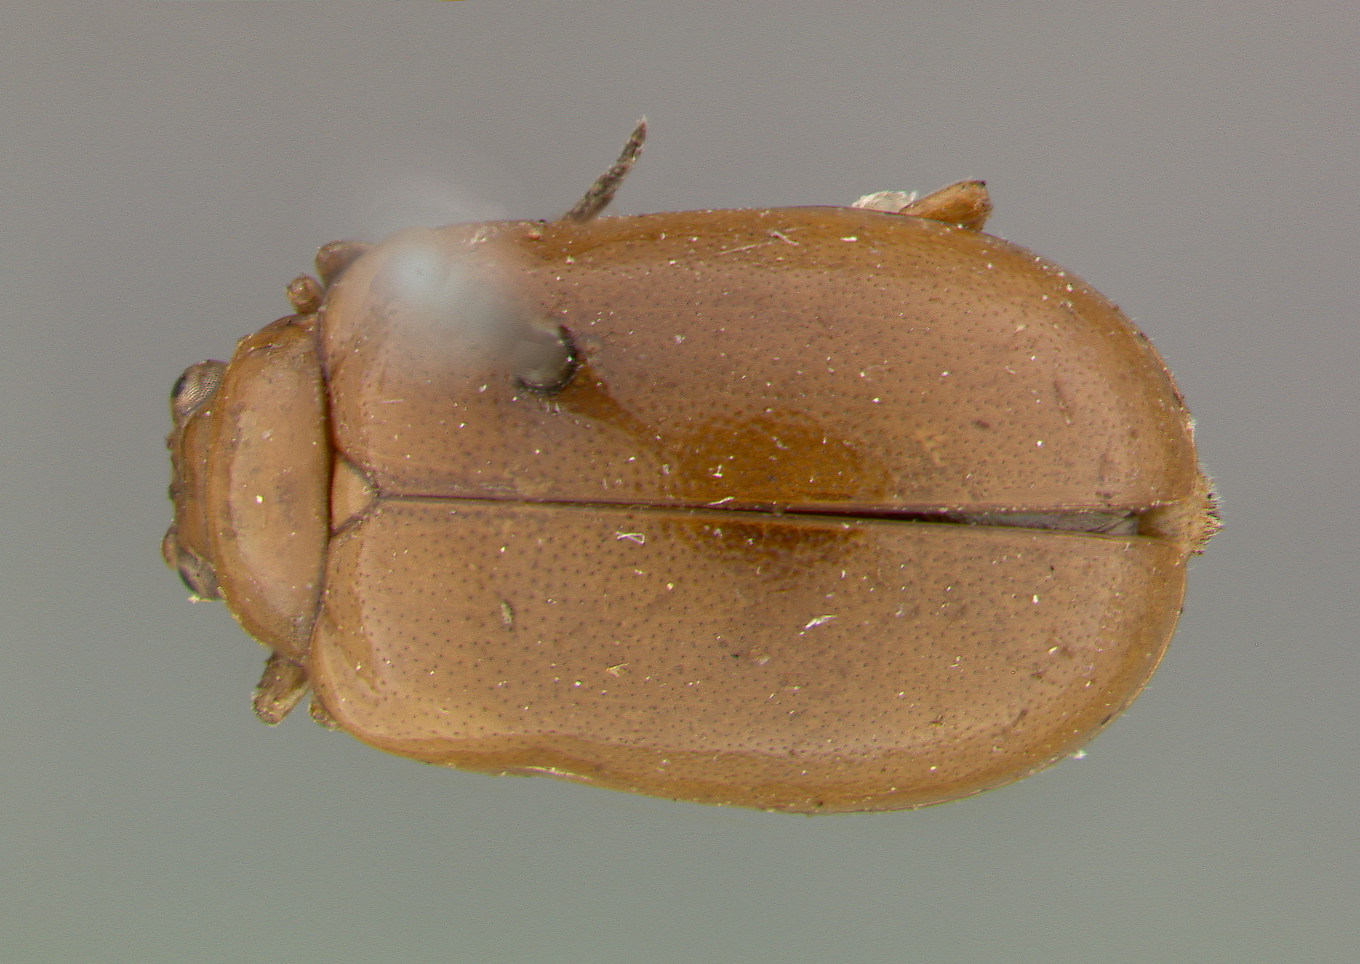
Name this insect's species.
Dercetes variipes
